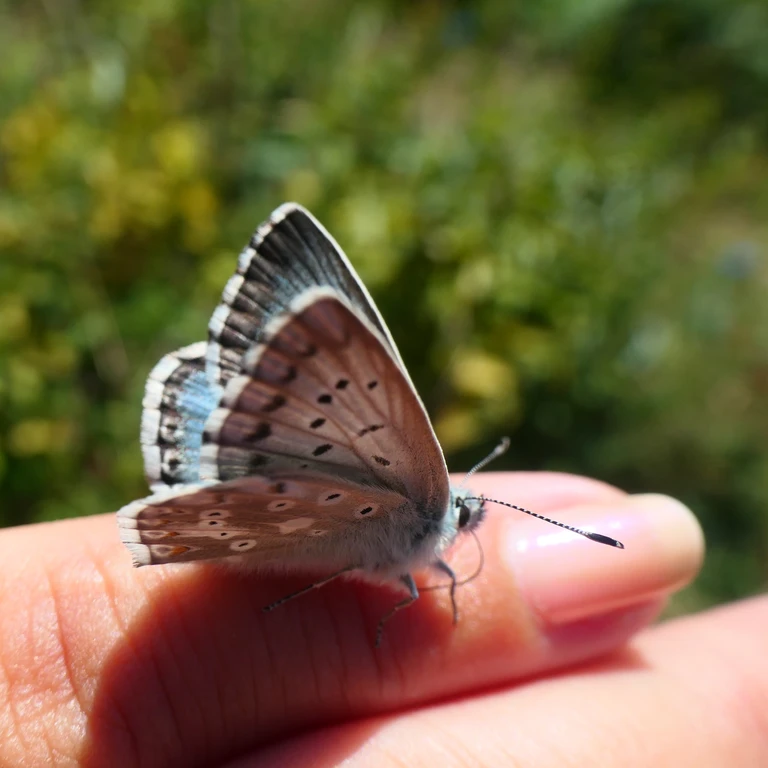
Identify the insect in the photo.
Lysandra coridon
